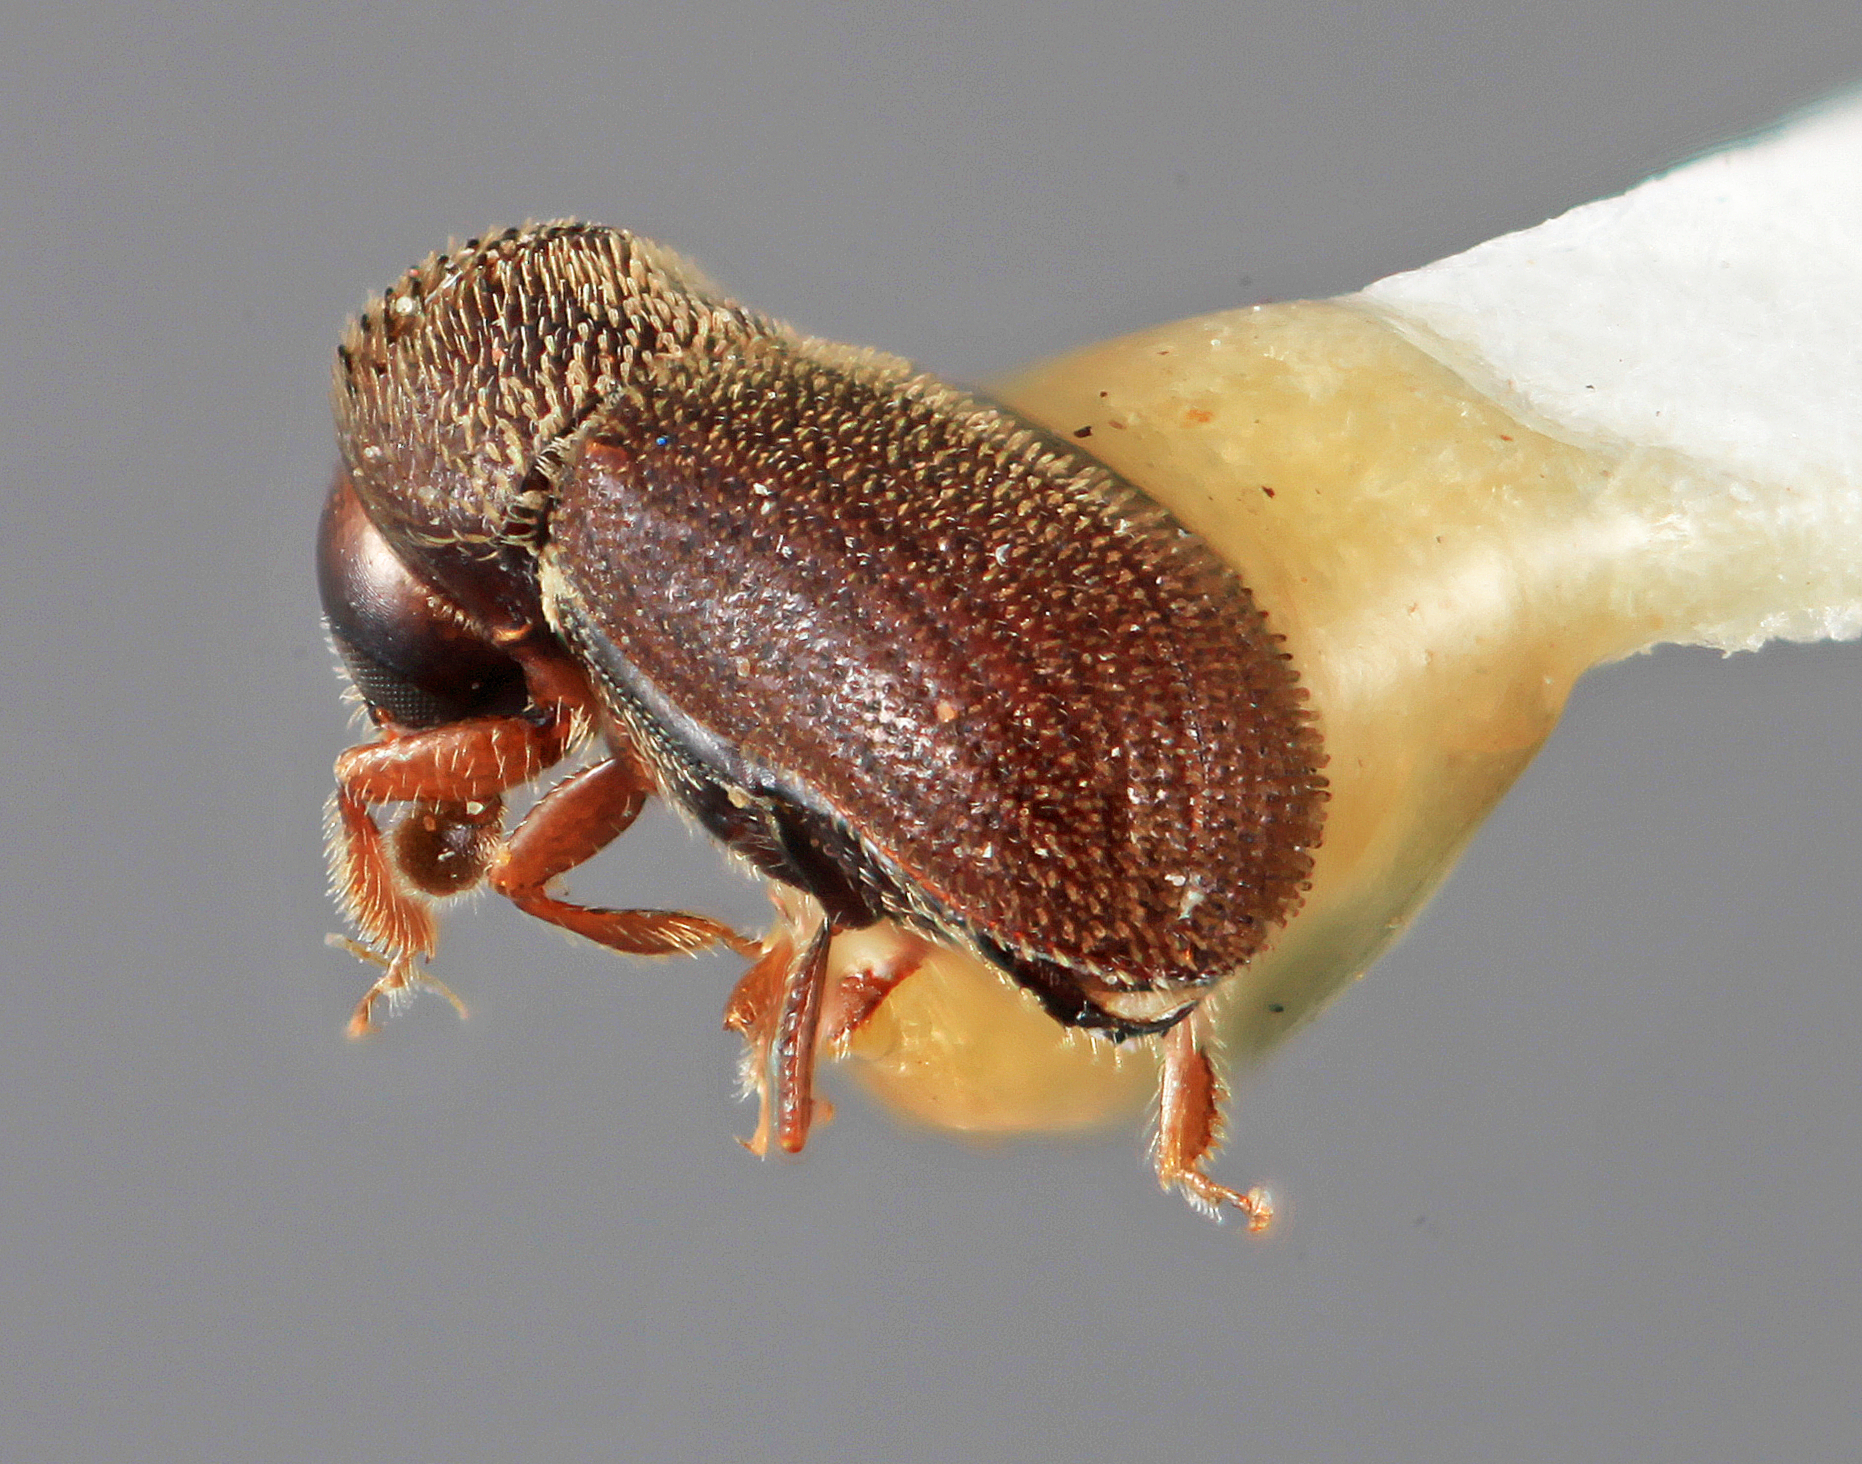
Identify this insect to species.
Cryphalomorphus trucis
